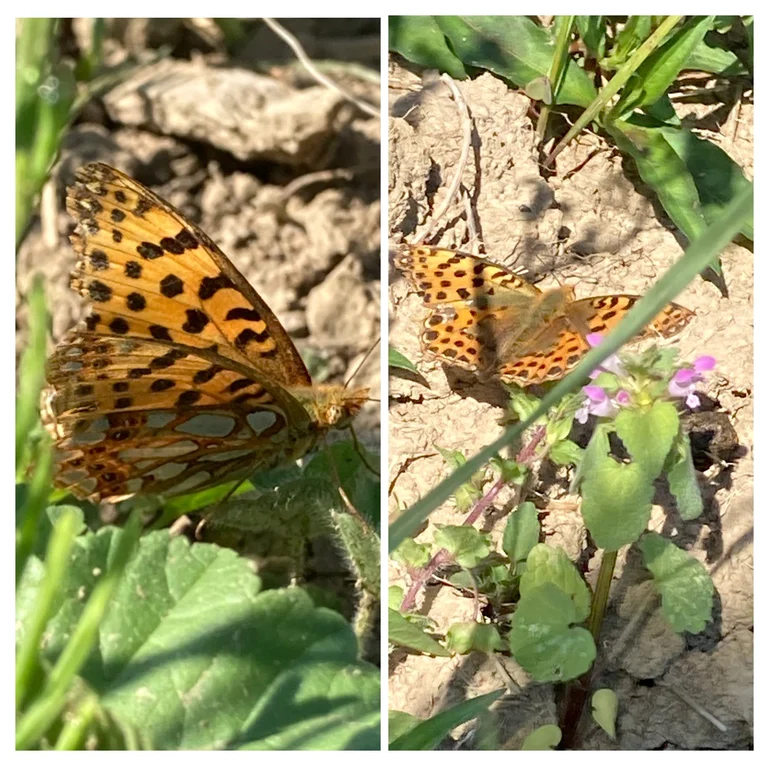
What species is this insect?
Issoria lathonia
